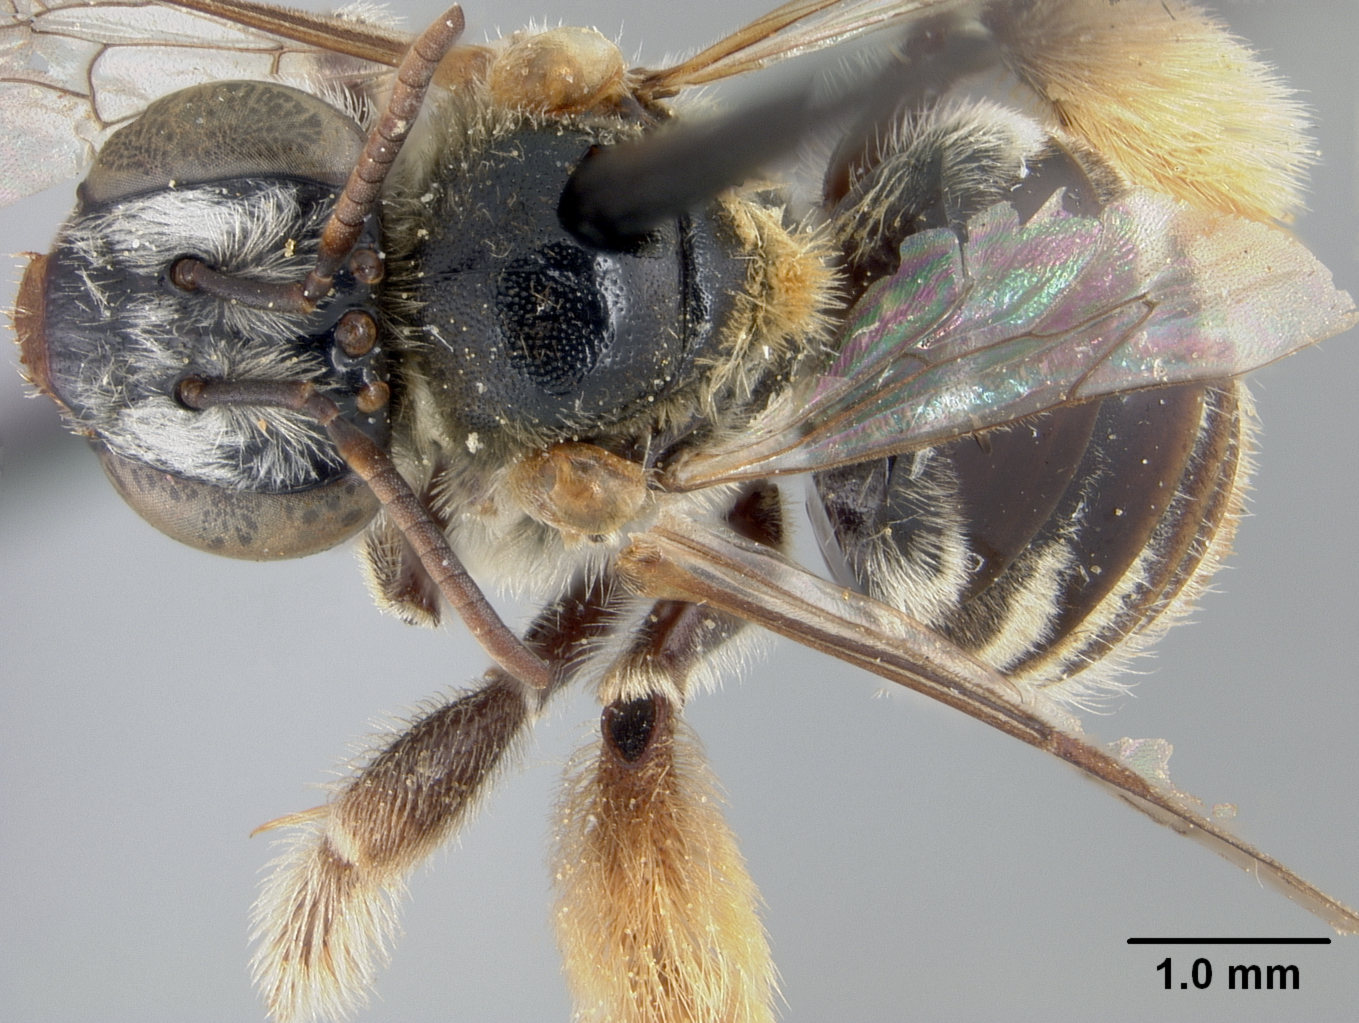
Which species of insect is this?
Exomalopsis ogilviei
